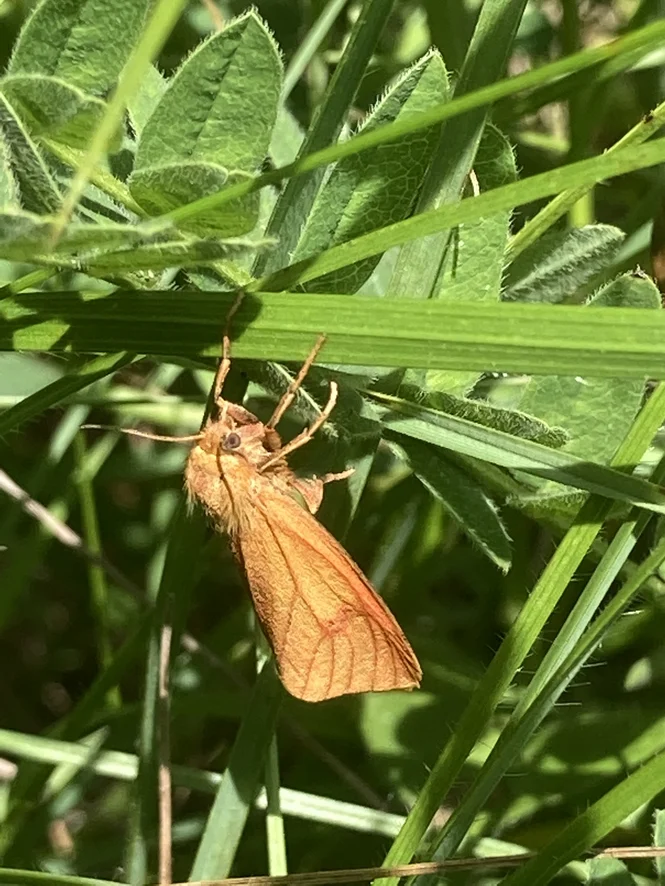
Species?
Diacrisia sannio
